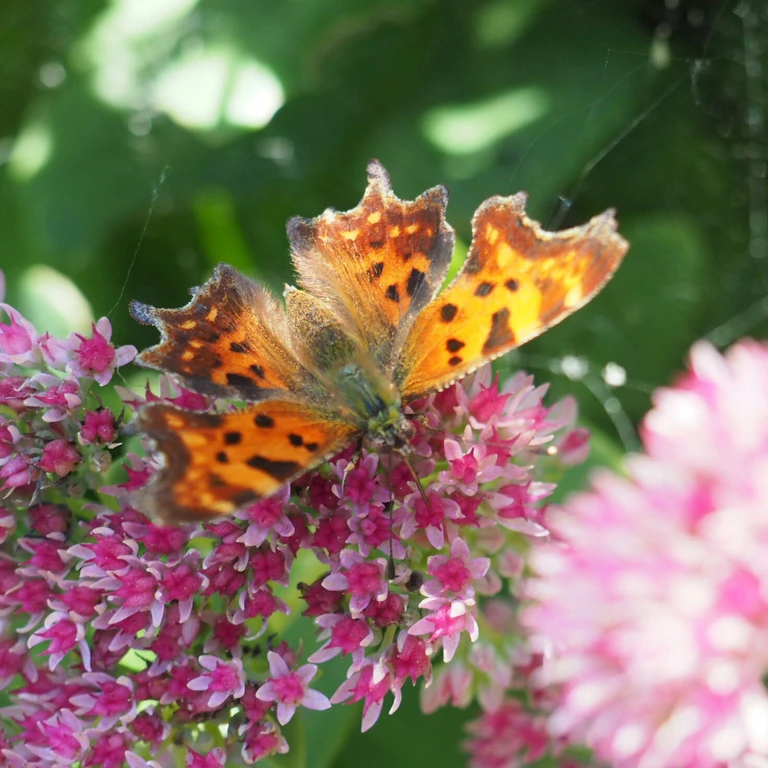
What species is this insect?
Polygonia c-album
